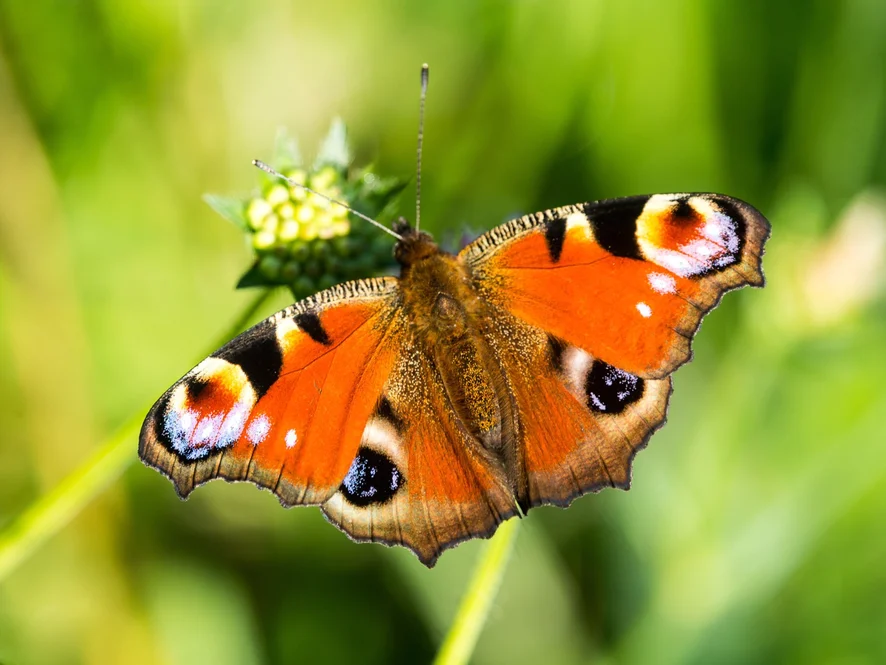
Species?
Aglais io
